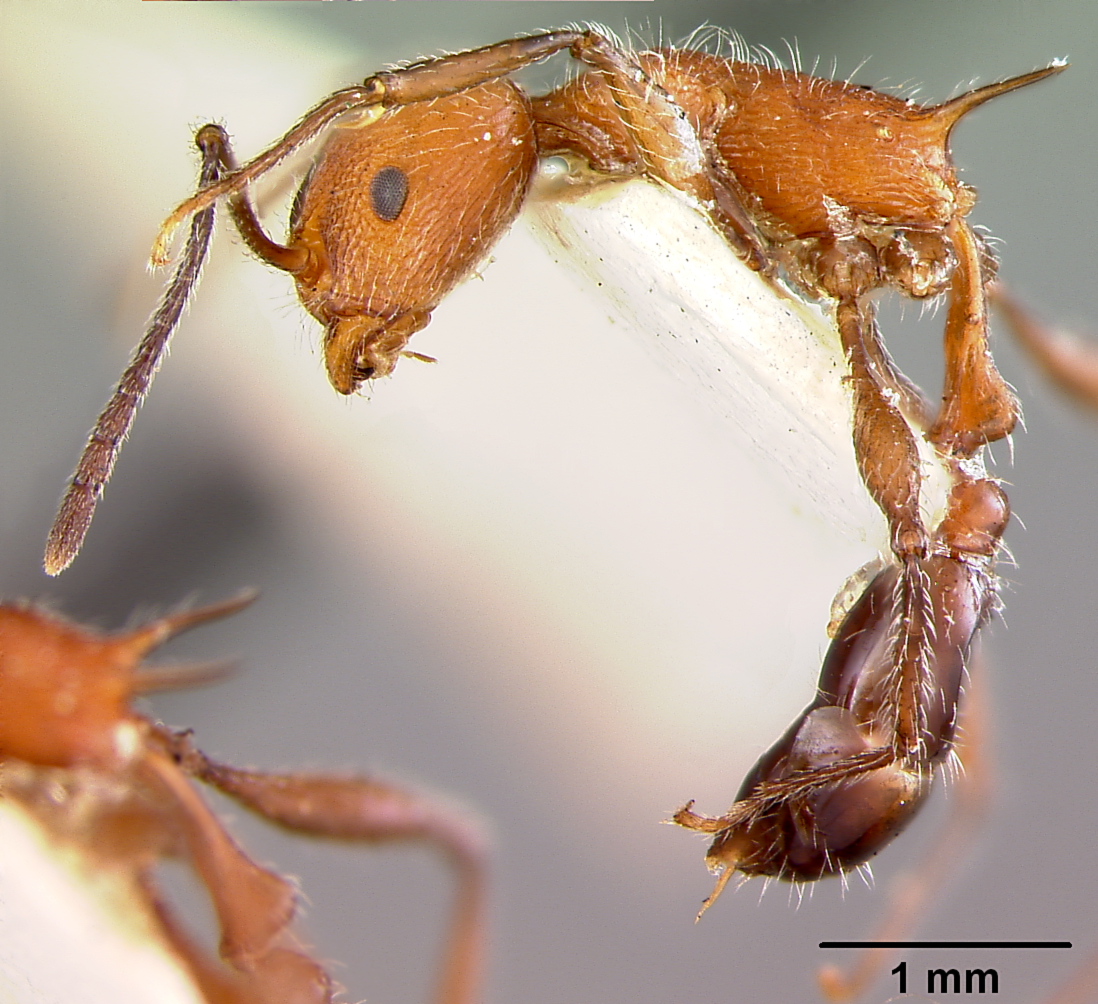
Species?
Macromischa manni
